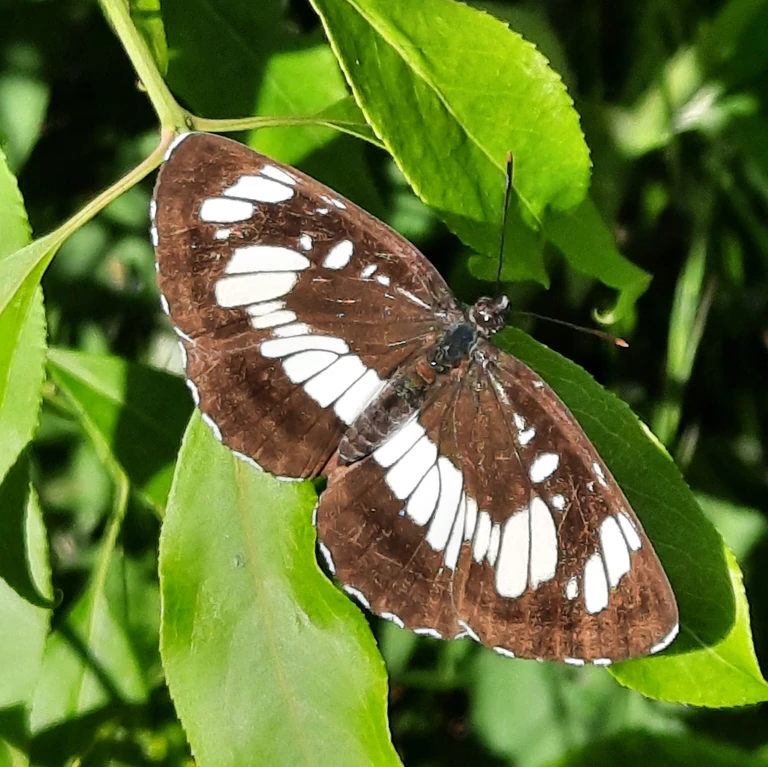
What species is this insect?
Neptis rivularis
